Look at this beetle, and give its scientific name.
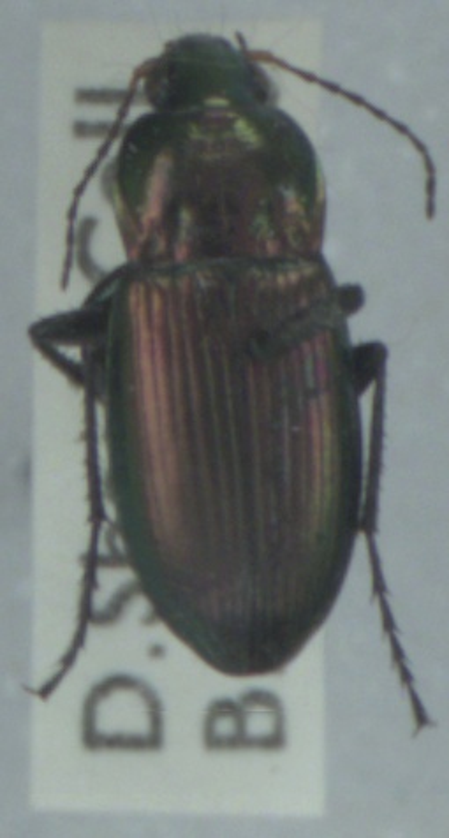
Poecilus versicolor
